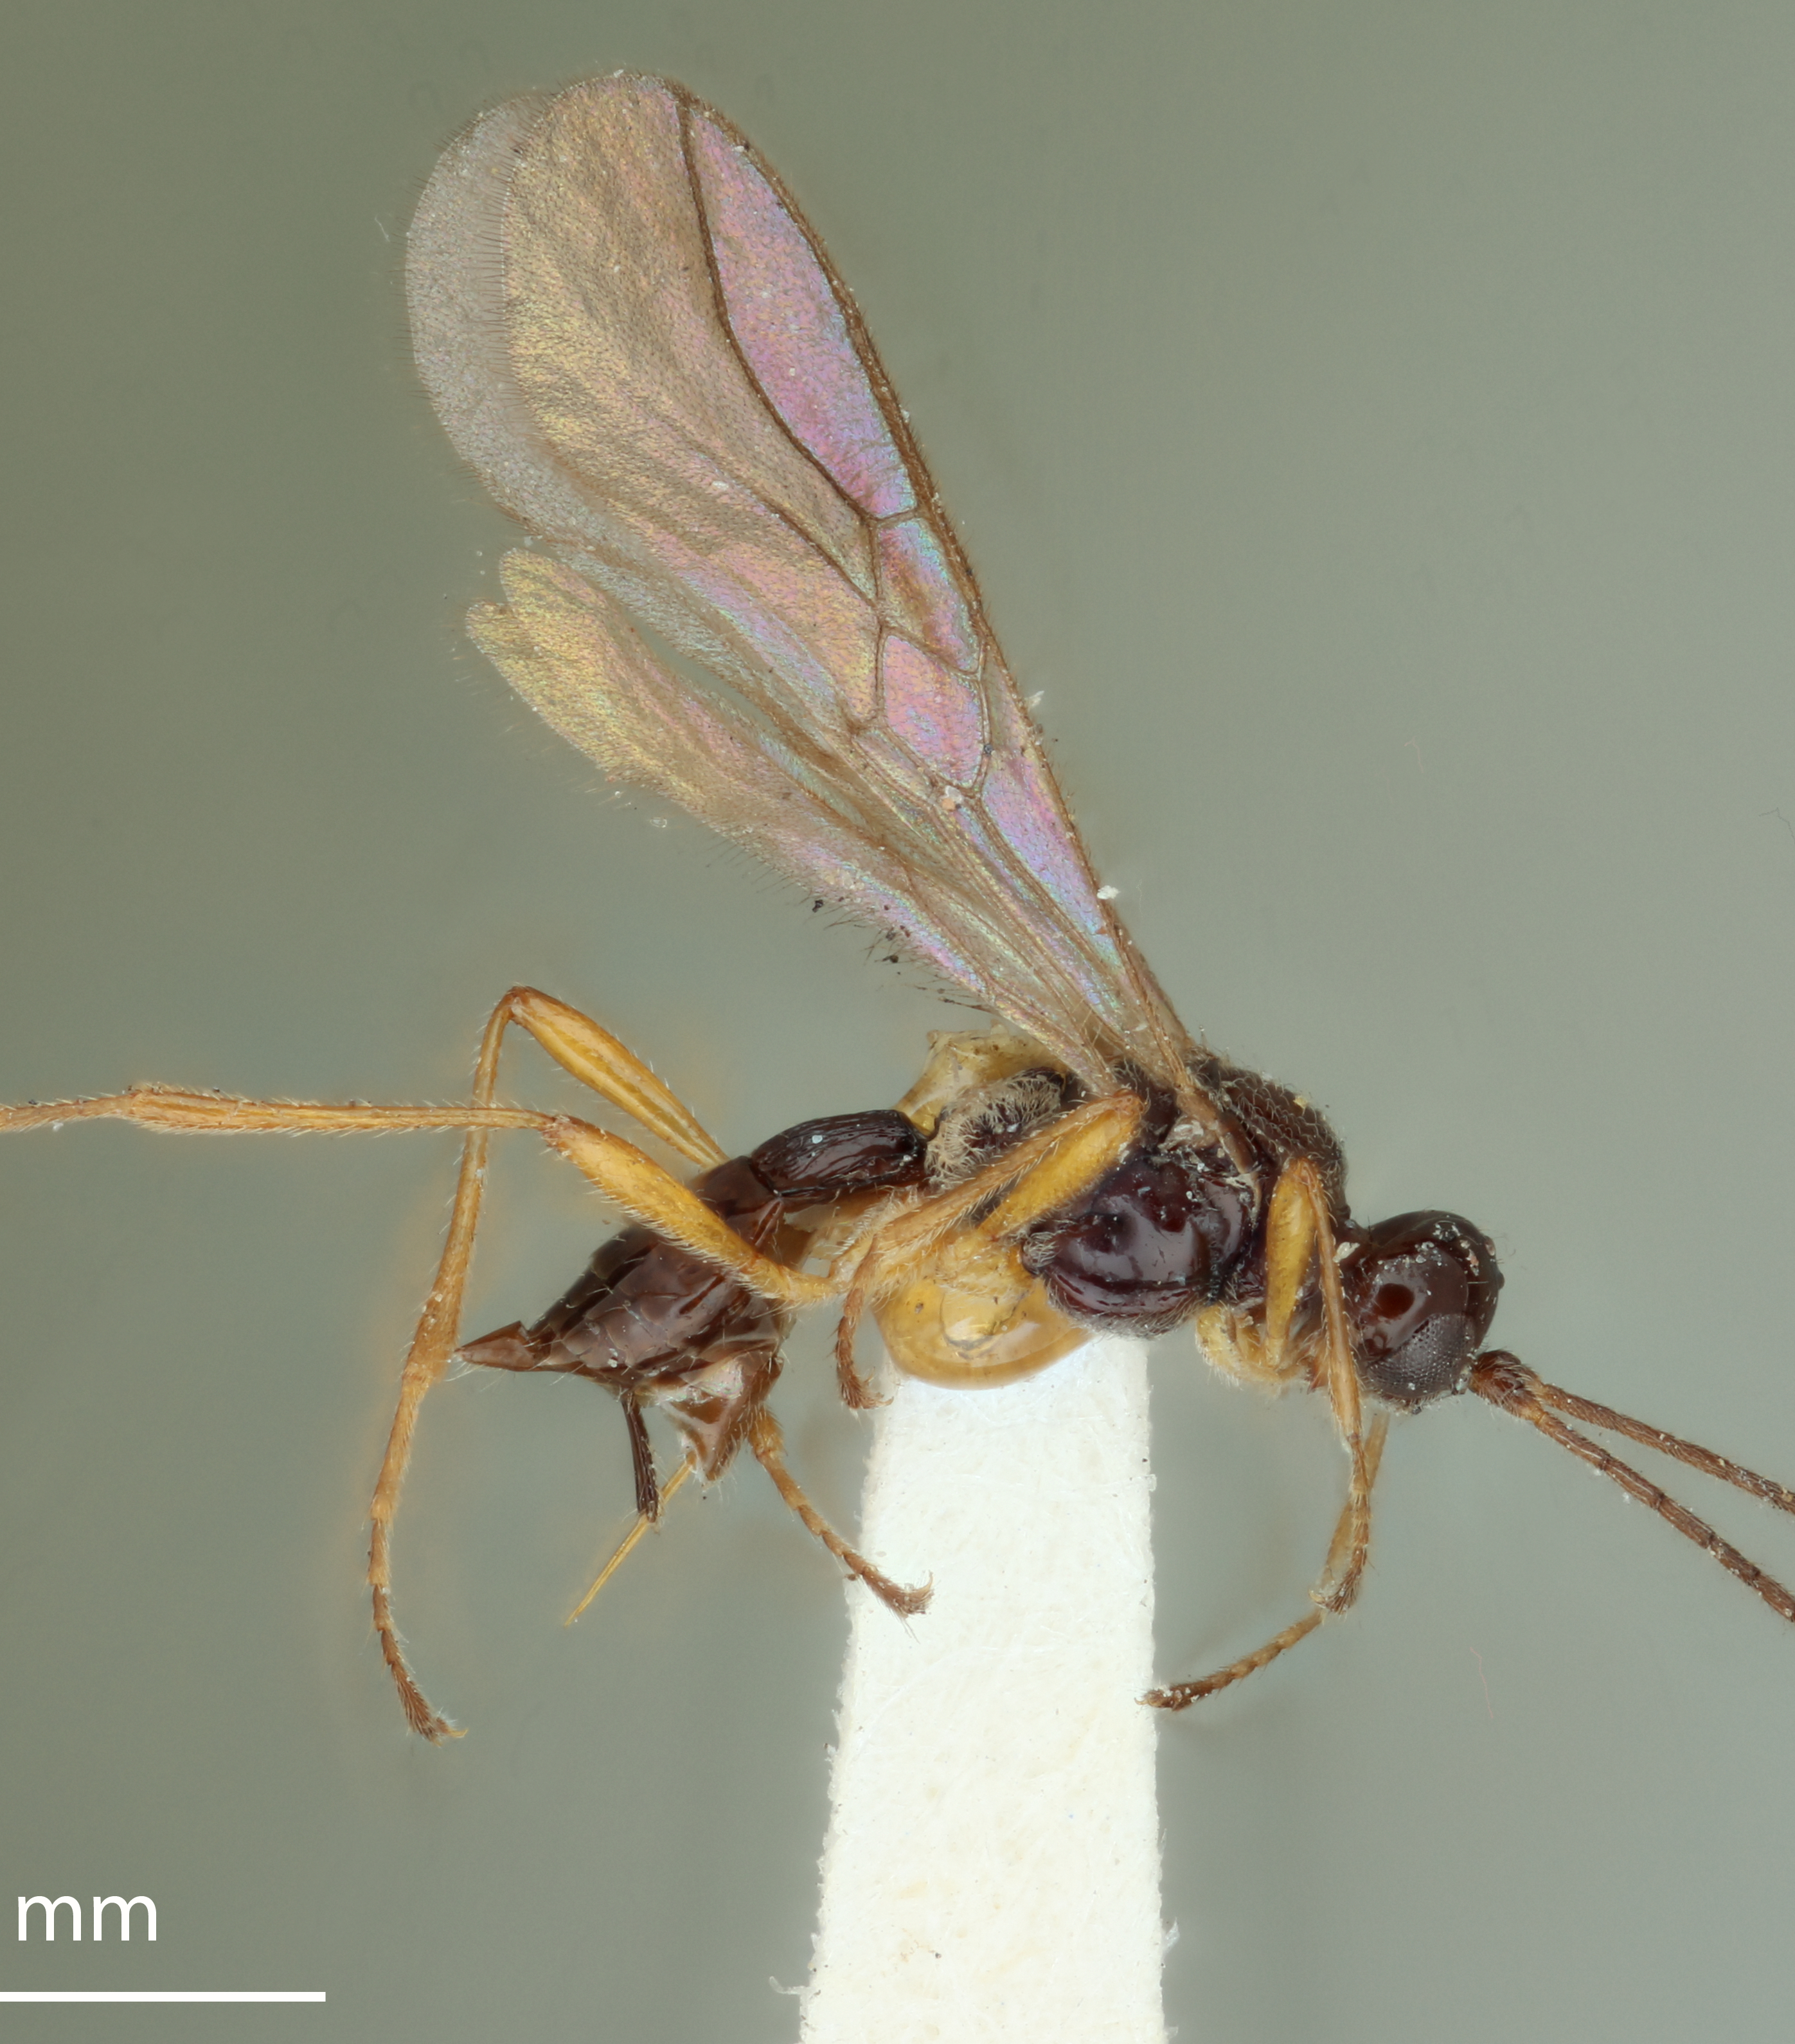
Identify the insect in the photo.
Rhizarcha astigma
